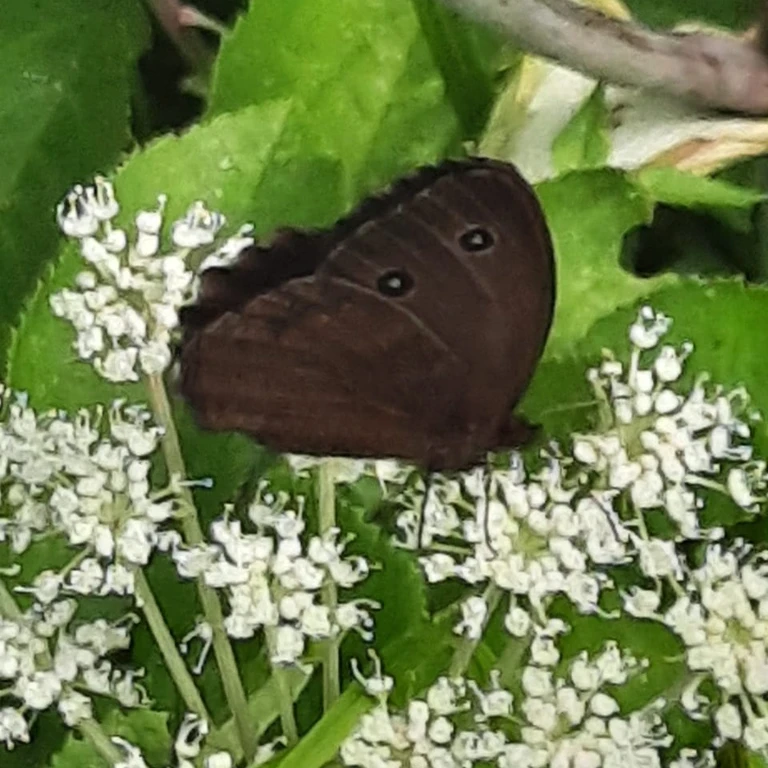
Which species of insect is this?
Minois dryas
